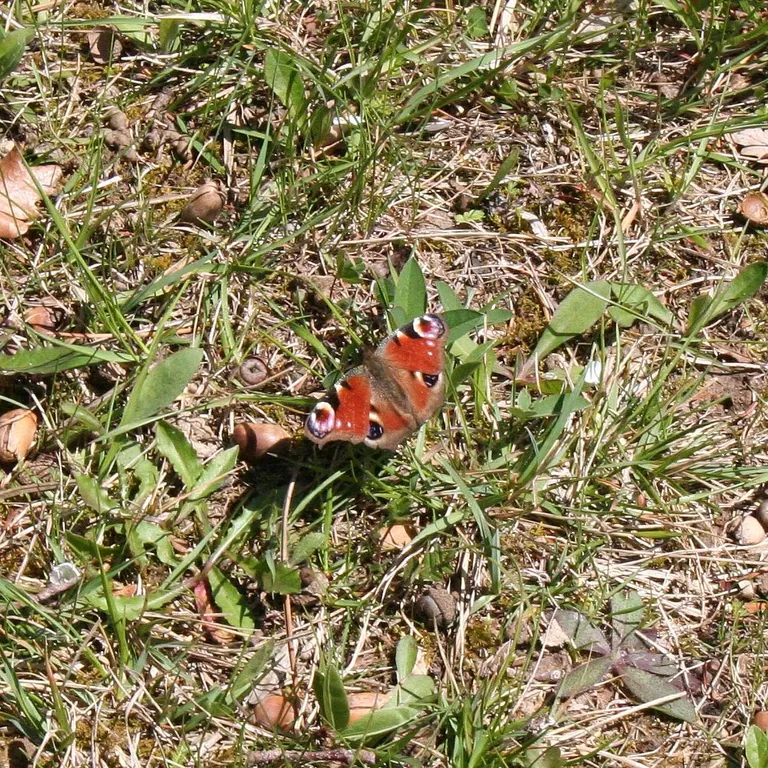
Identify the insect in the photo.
Aglais io
